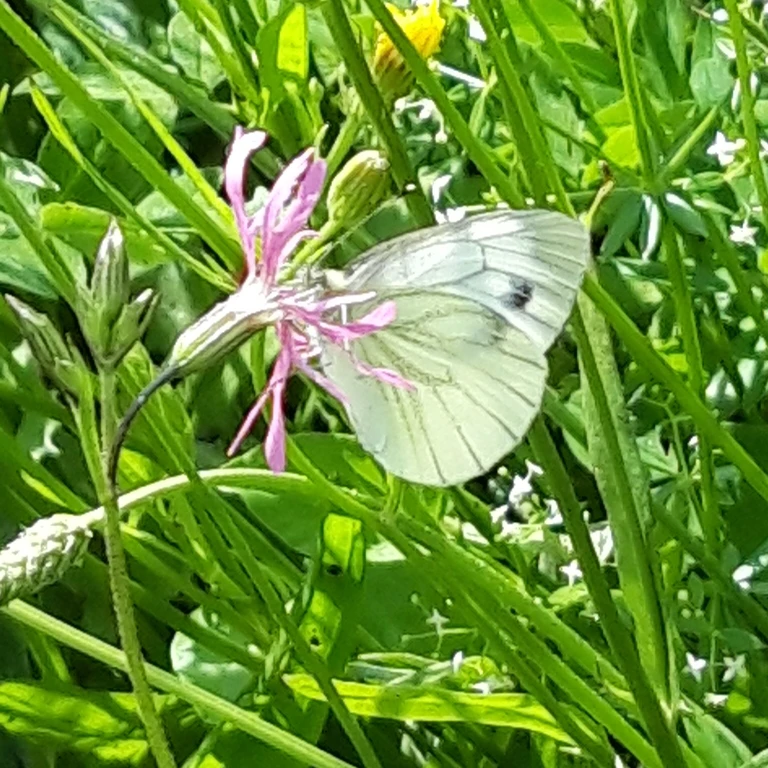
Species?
Pieris napi
